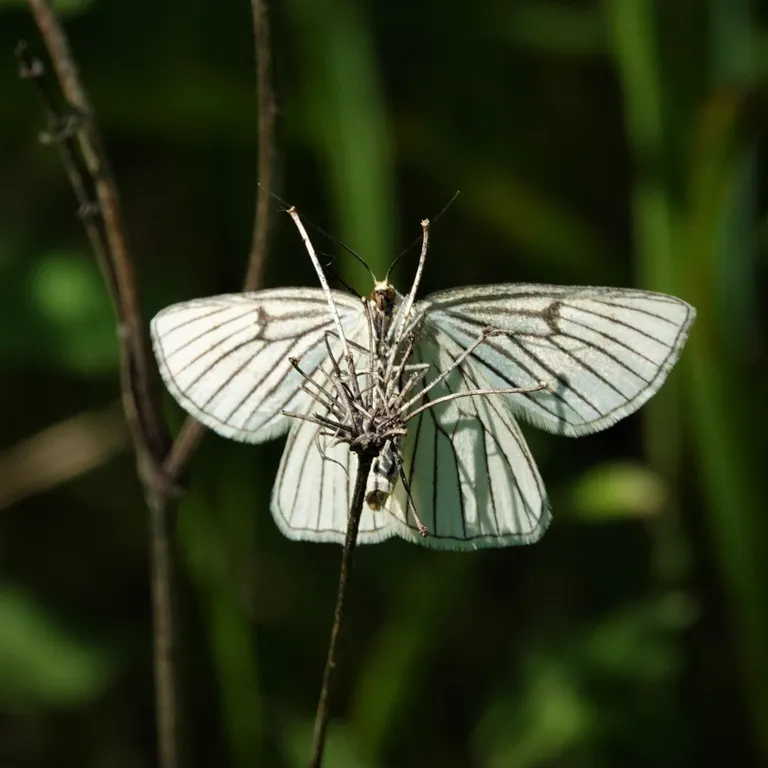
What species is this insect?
Siona lineata
